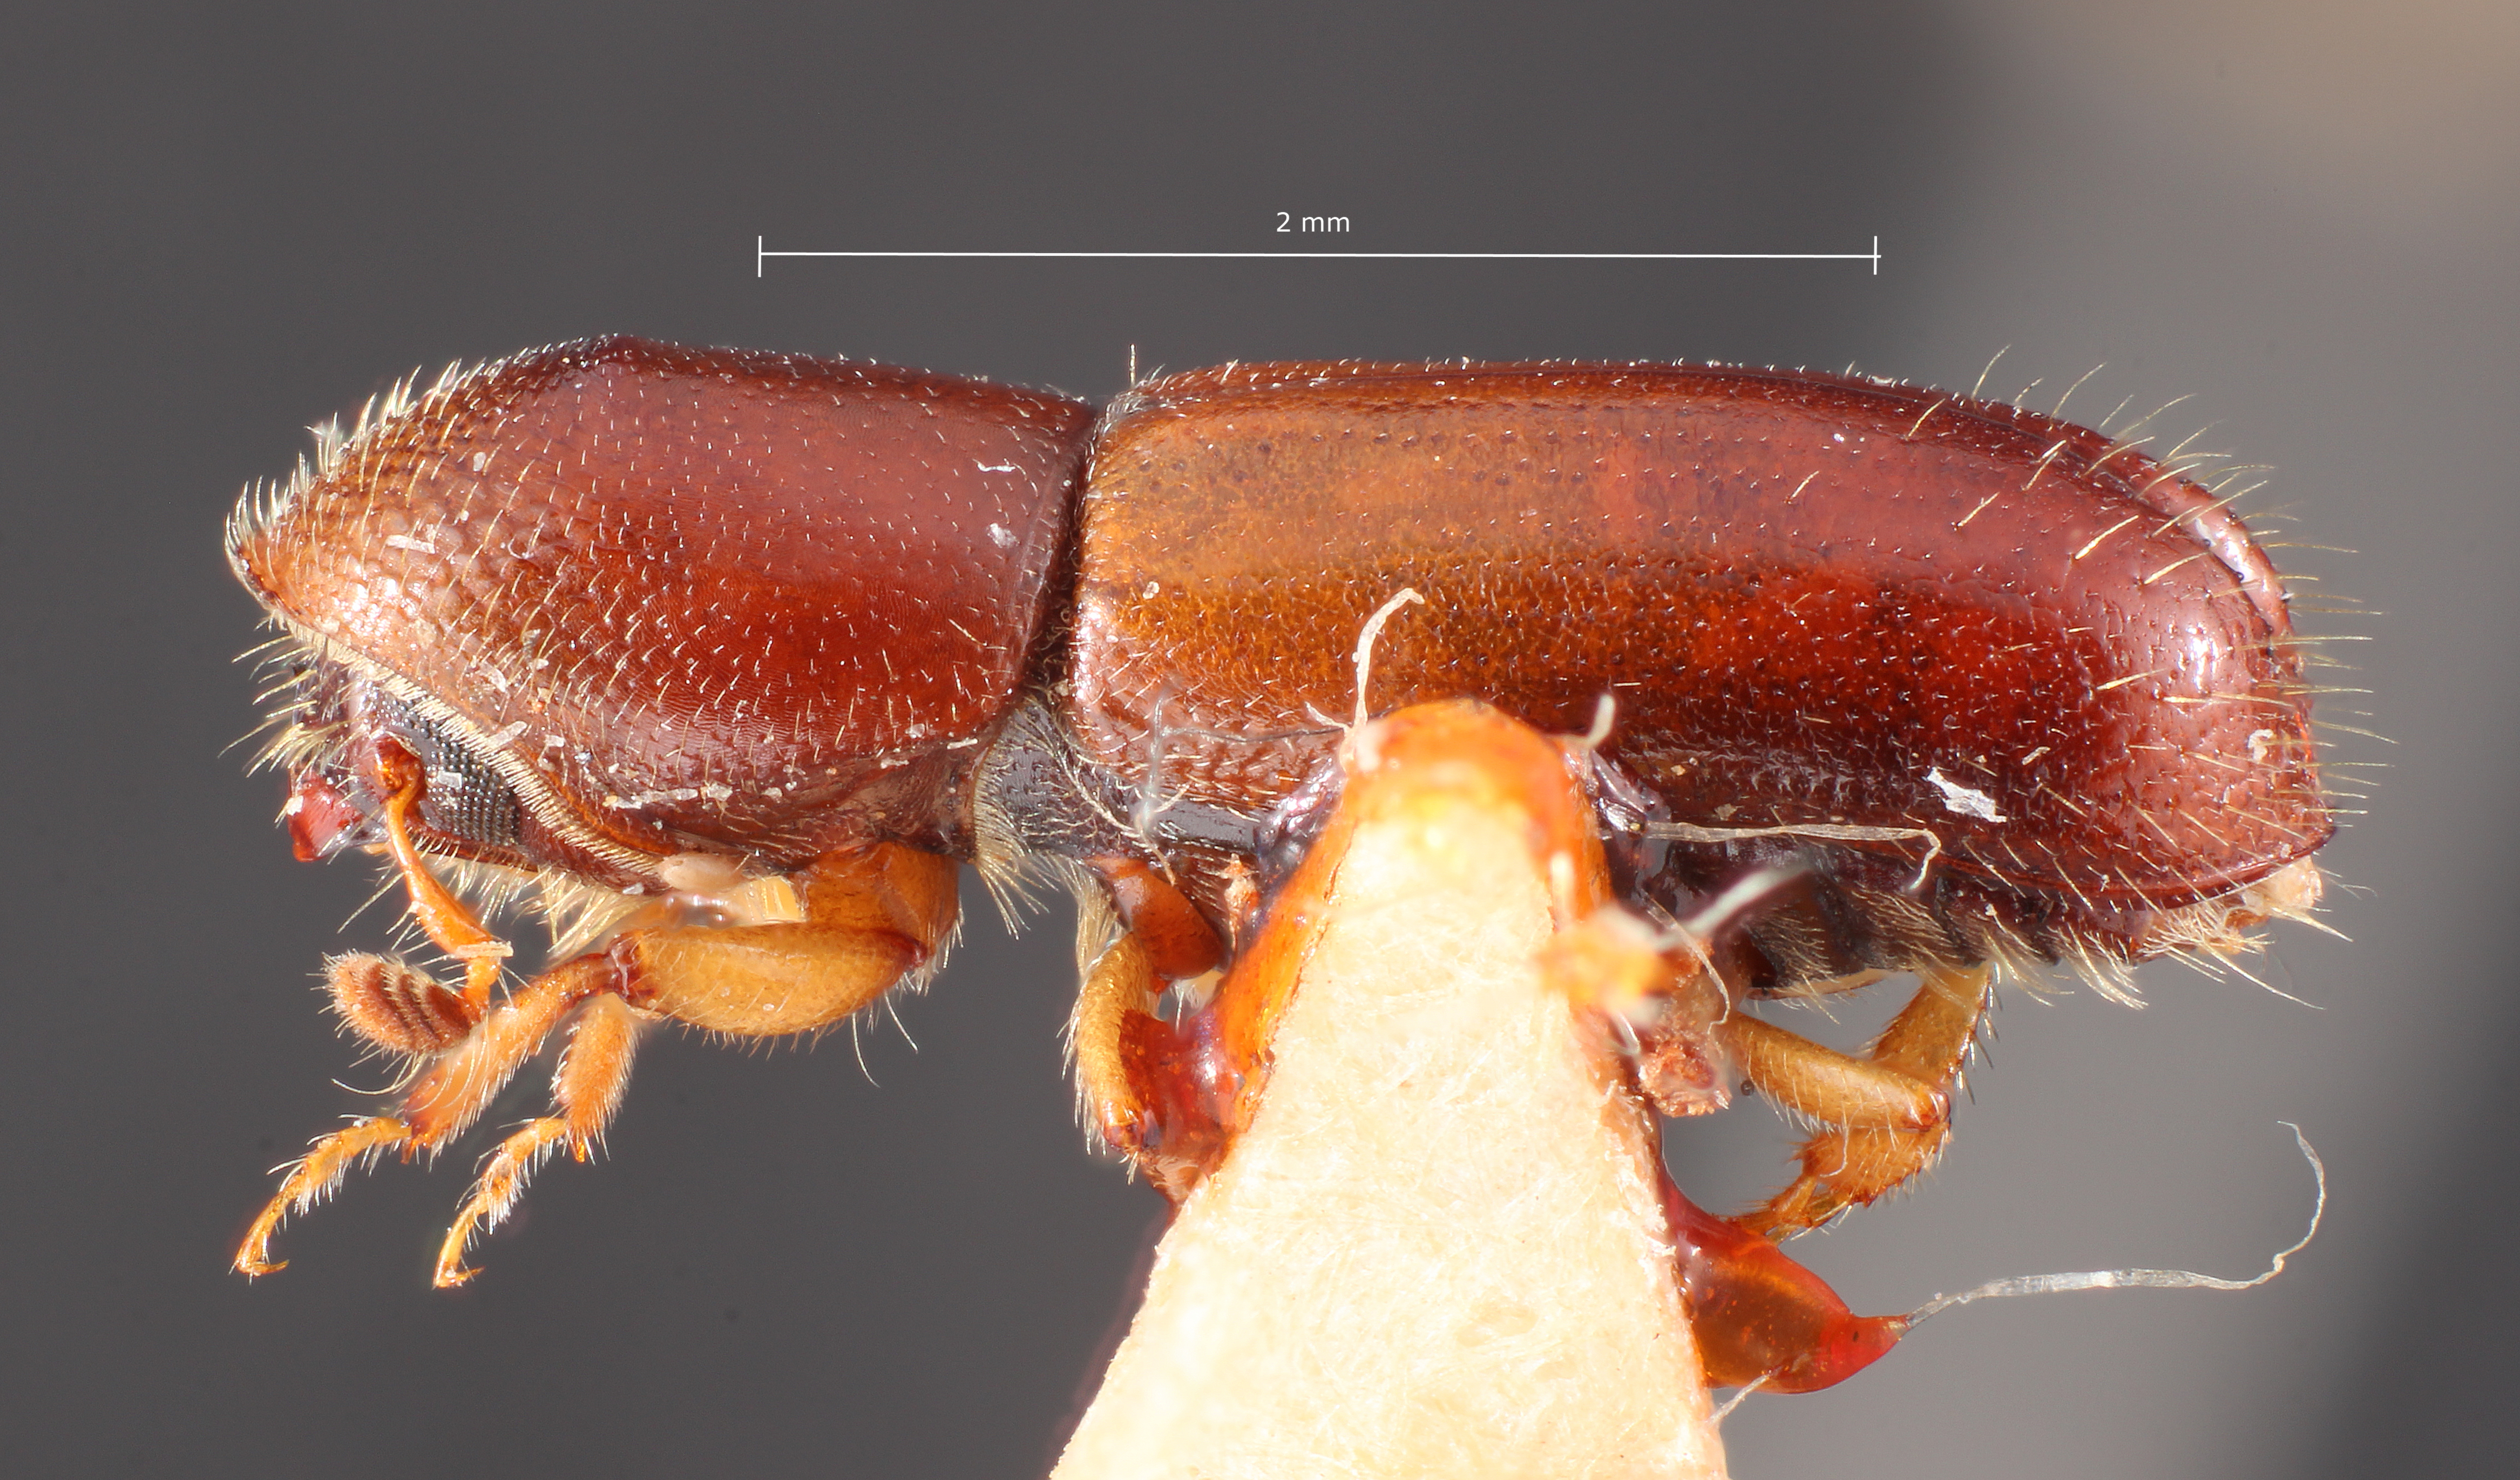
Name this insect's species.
Gnathotrichus aciculatus
